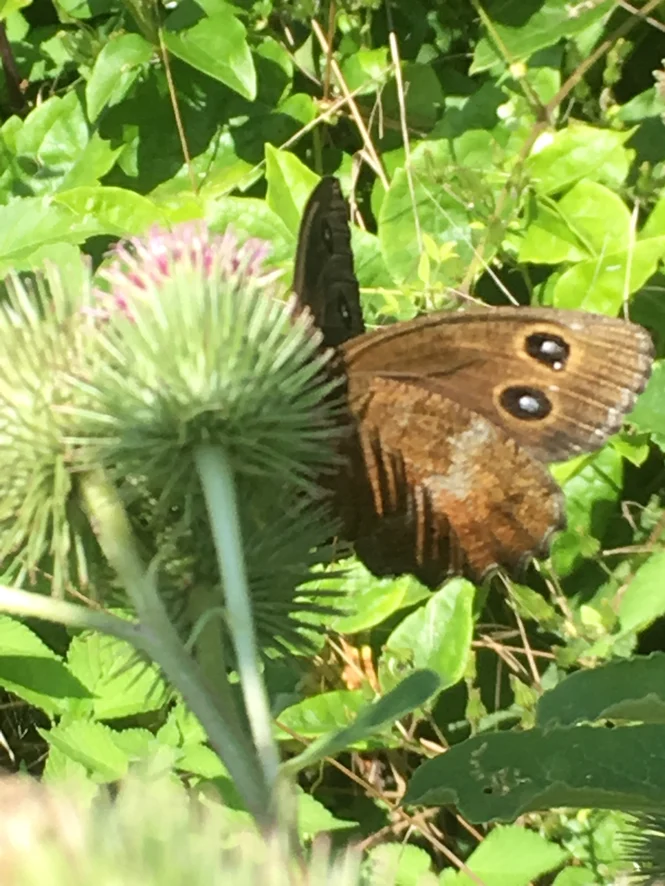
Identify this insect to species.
Minois dryas
